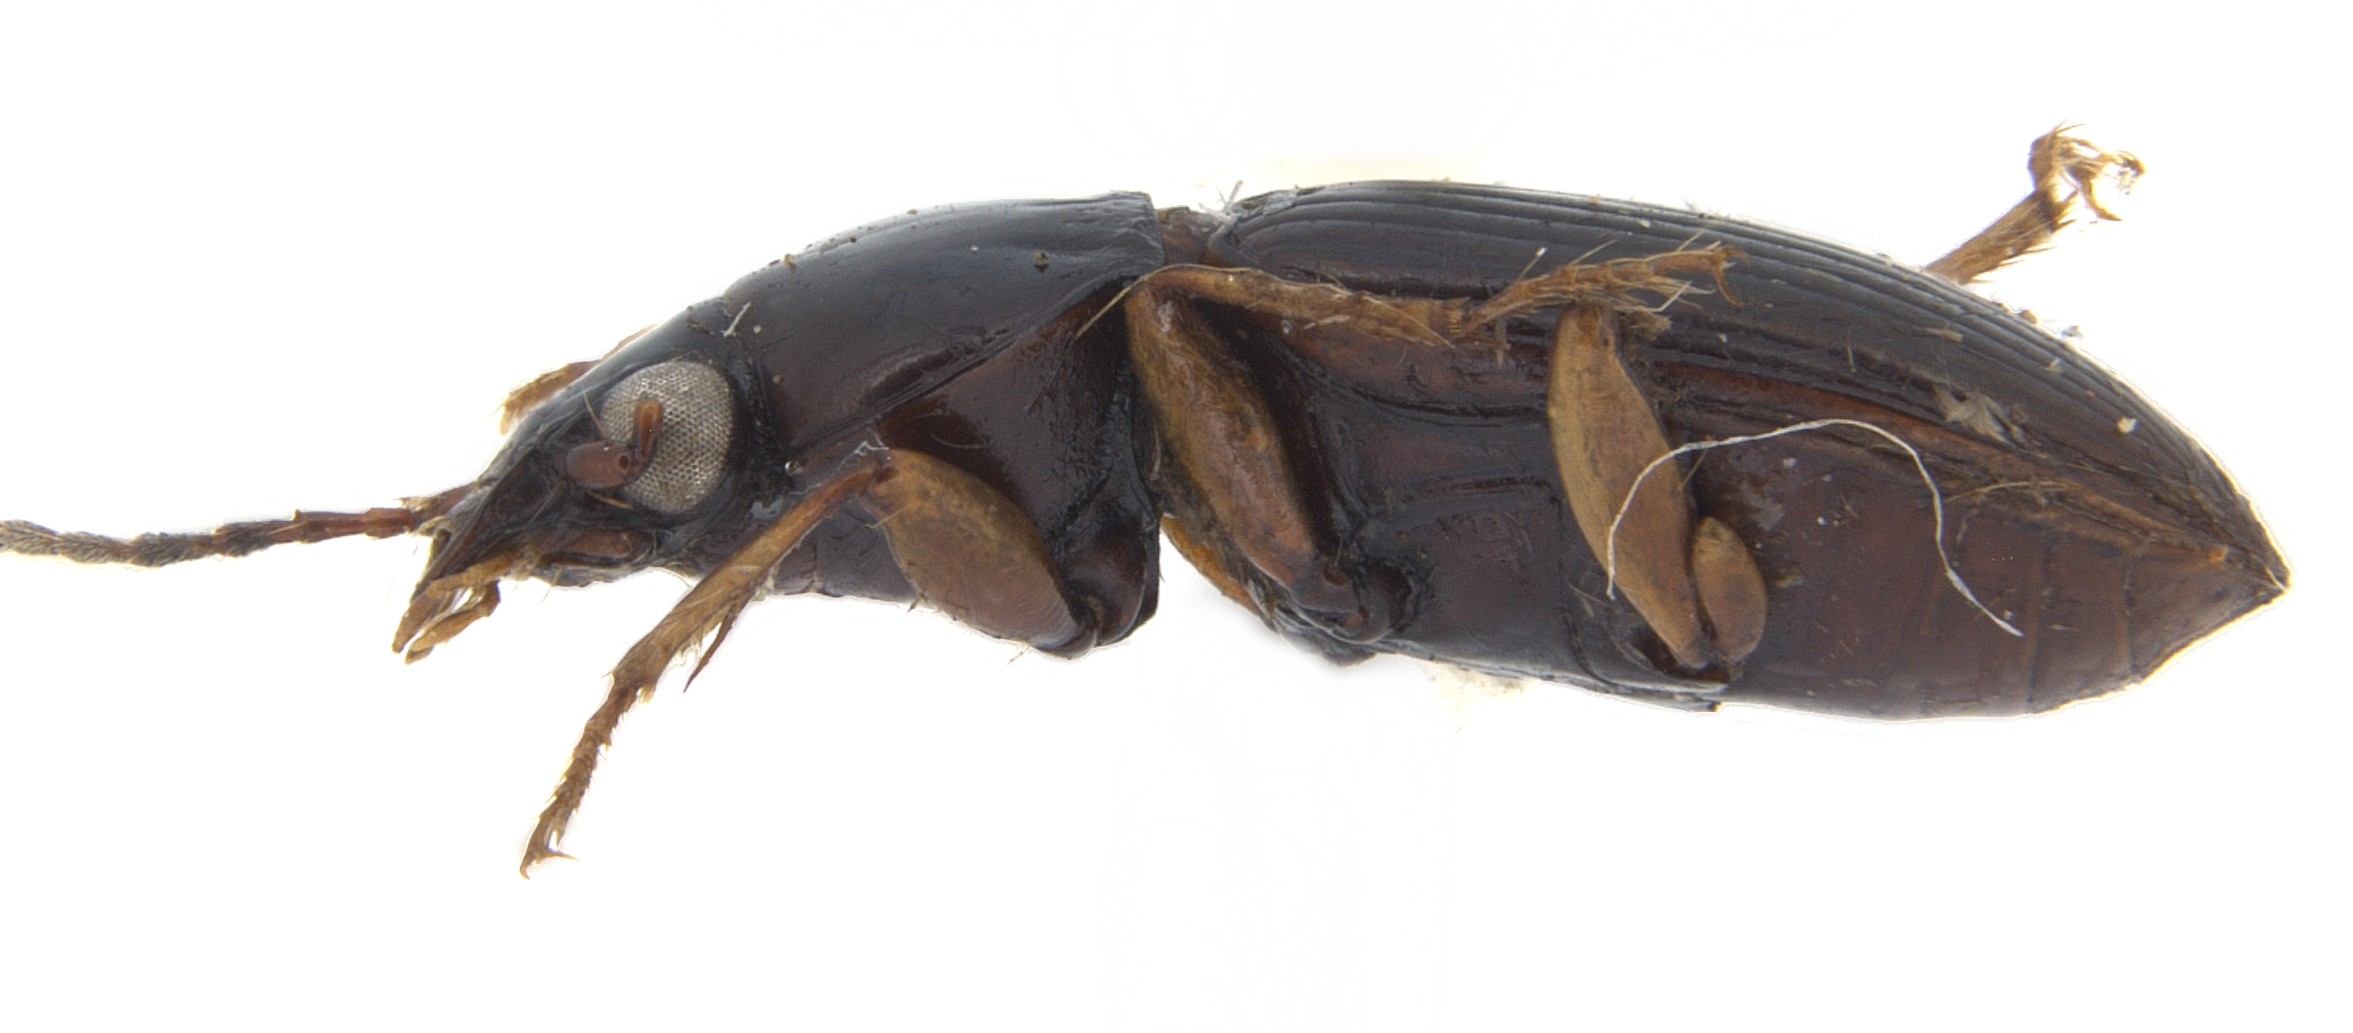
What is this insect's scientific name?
Abacetus bipunctatus
